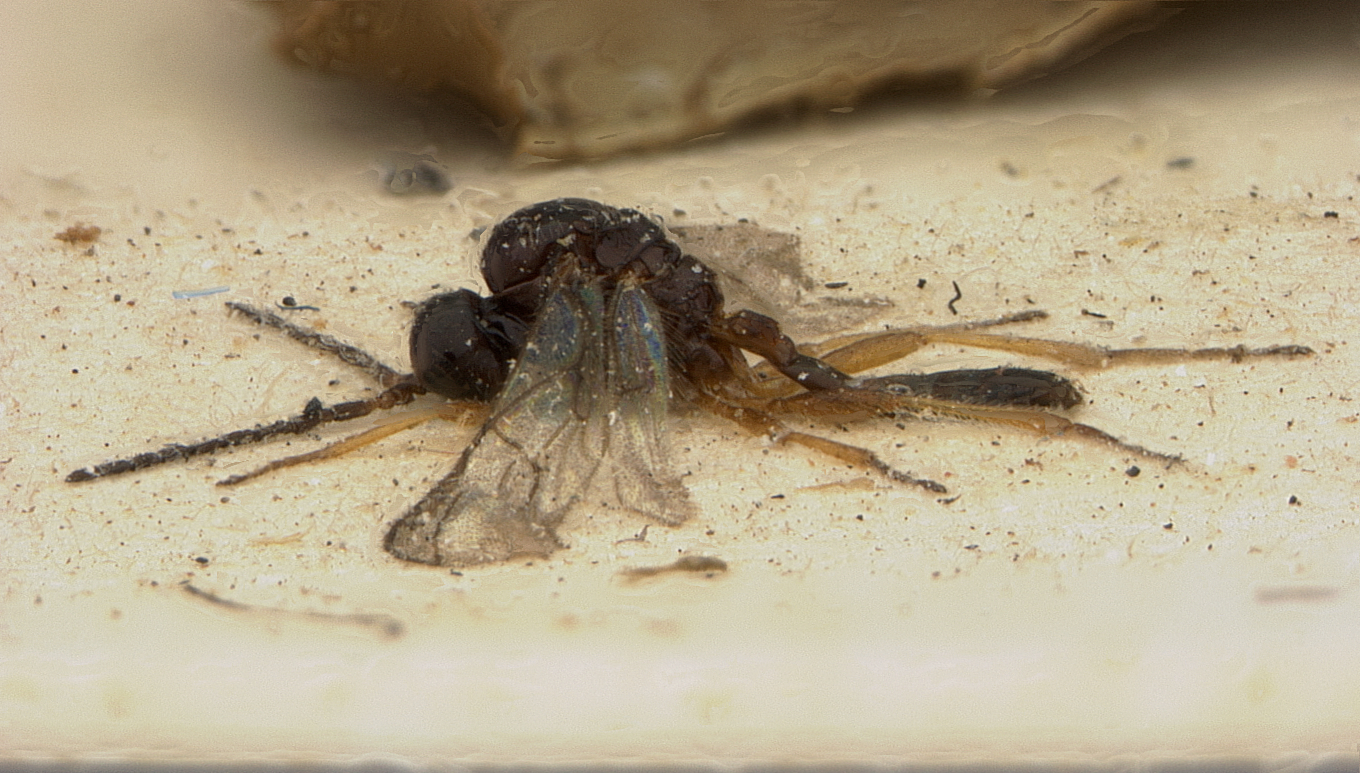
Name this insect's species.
Ephedrus japonicus
